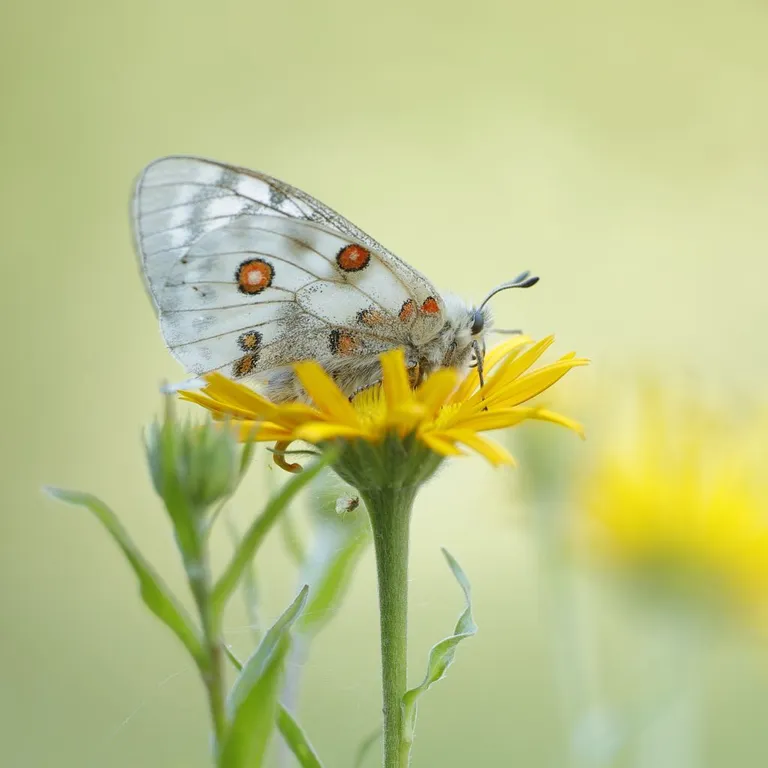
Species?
Parnassius apollo
